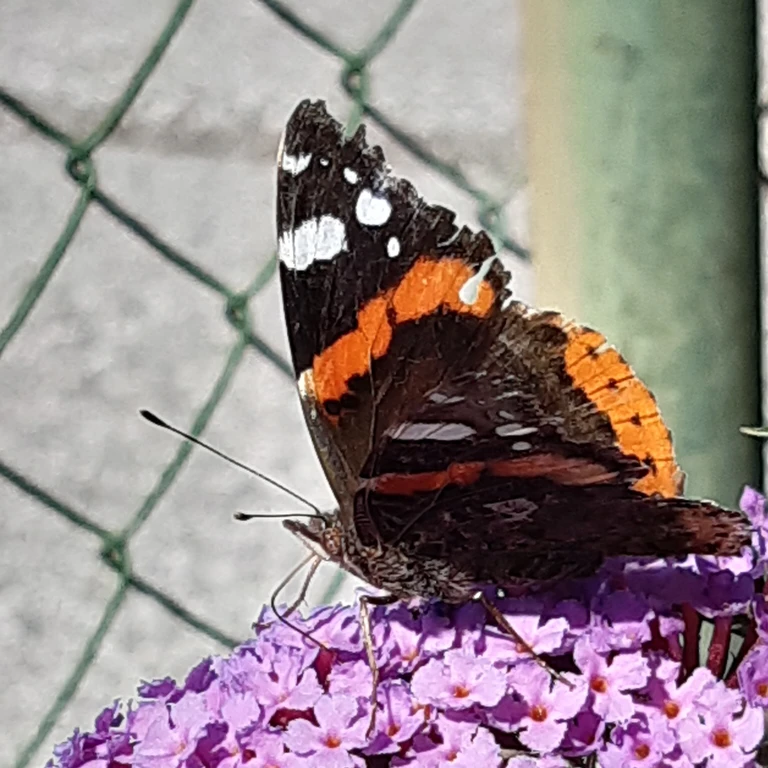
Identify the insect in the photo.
Vanessa atalanta
